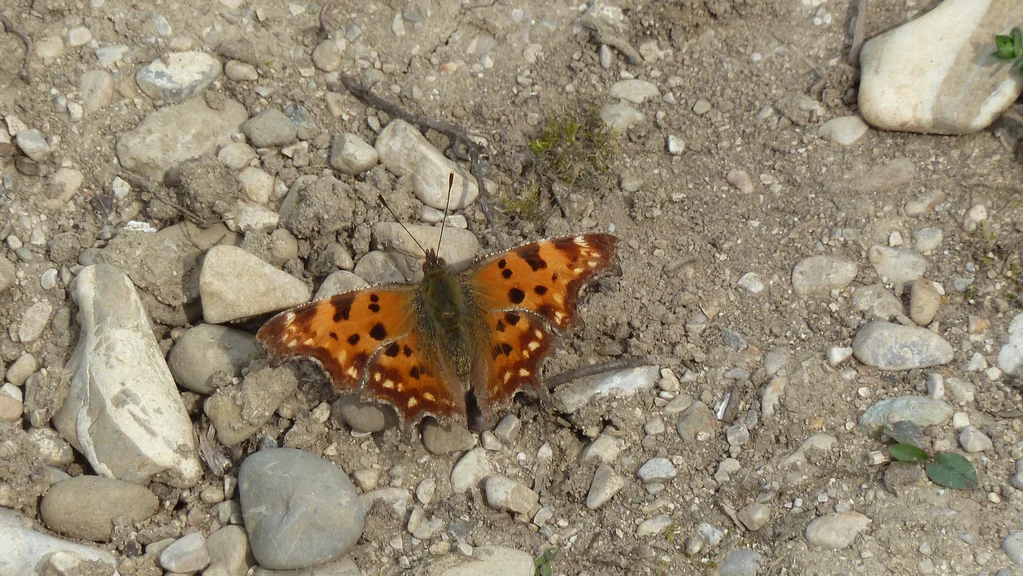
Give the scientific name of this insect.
Polygonia c-album
